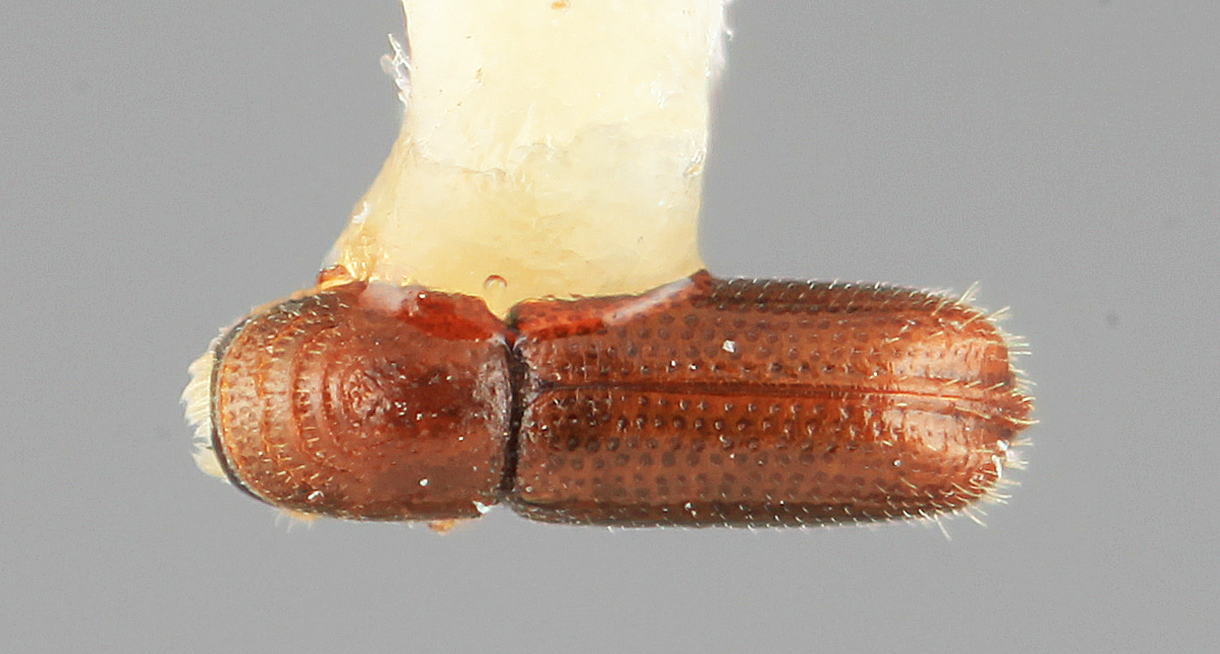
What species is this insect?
Pityophthorus minutalis
